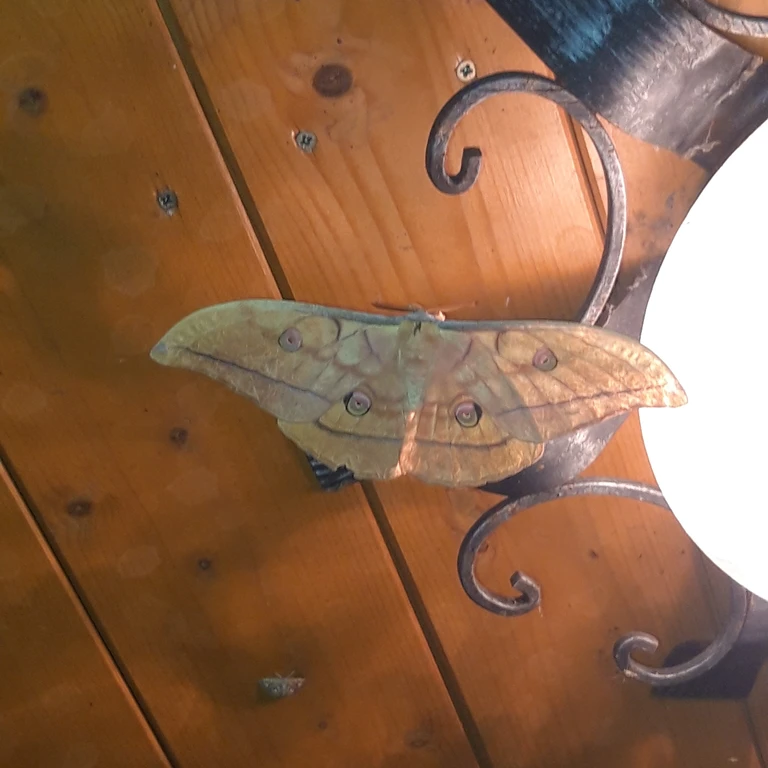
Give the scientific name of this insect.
Antheraea yamamai
